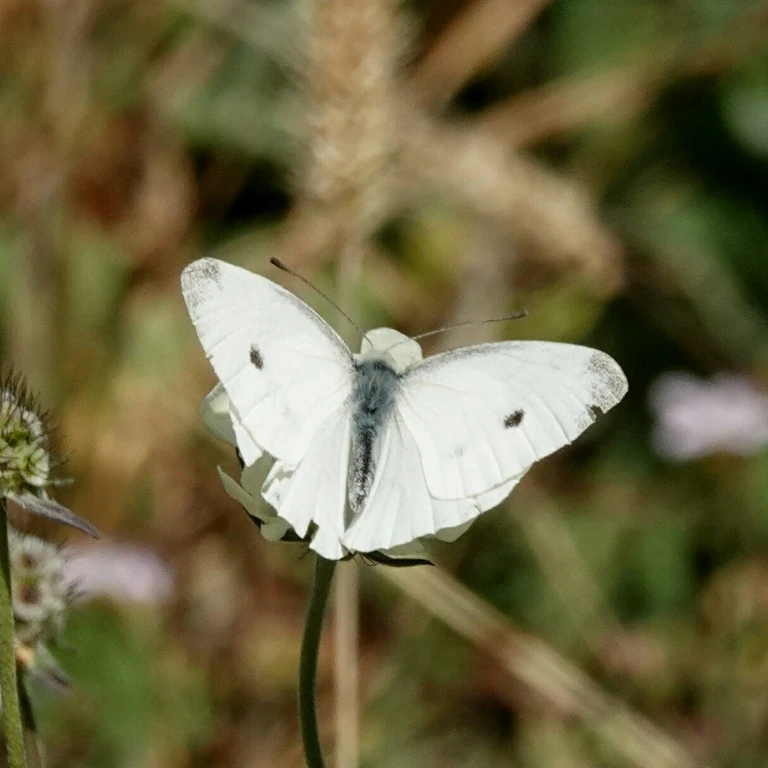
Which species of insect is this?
Pieris rapae
